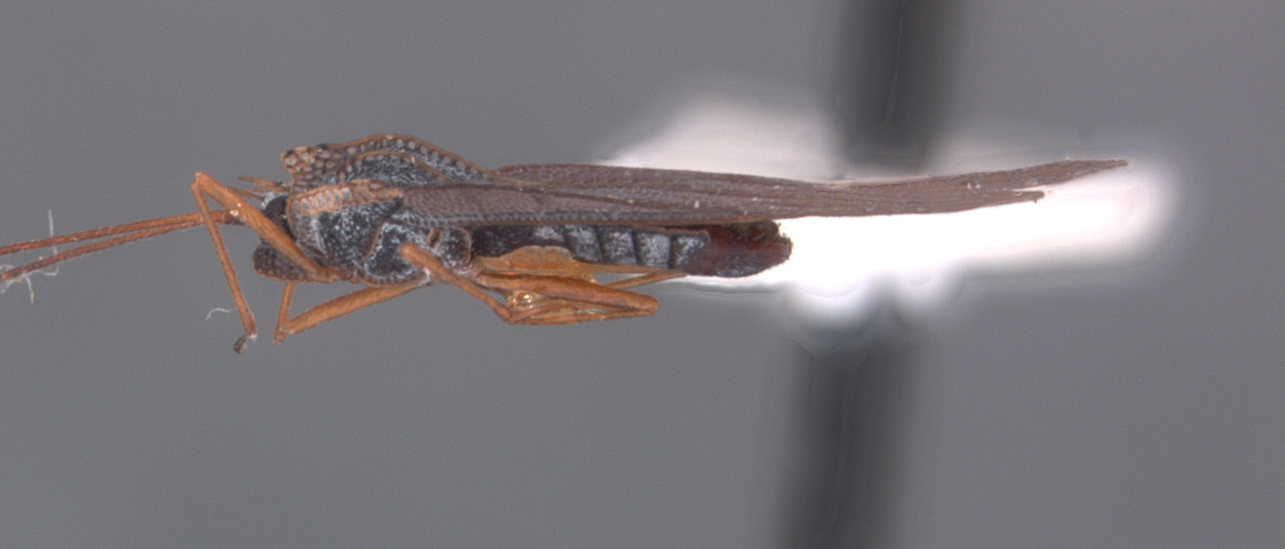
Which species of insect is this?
Leptodictya nigrosis
